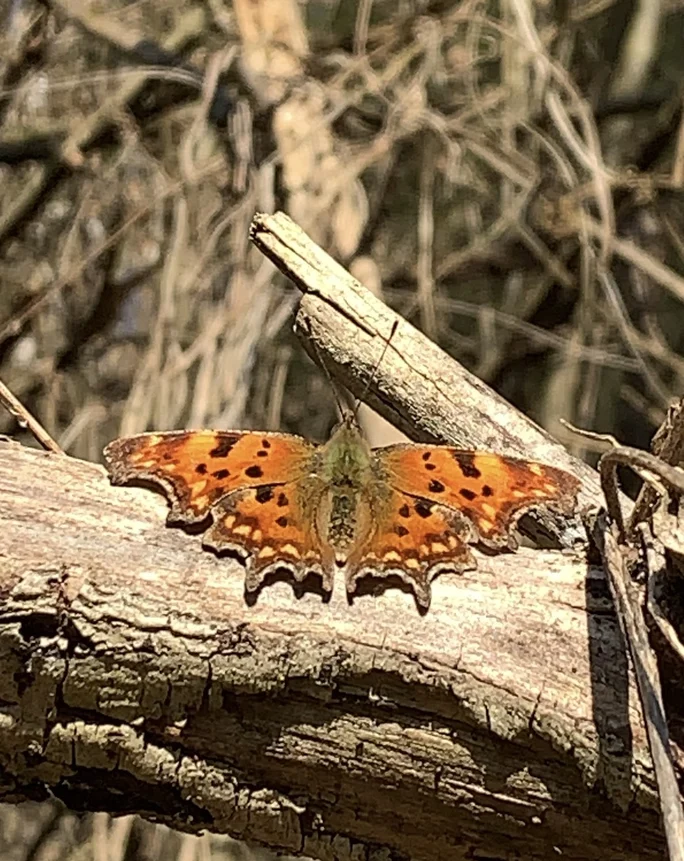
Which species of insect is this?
Polygonia c-album
